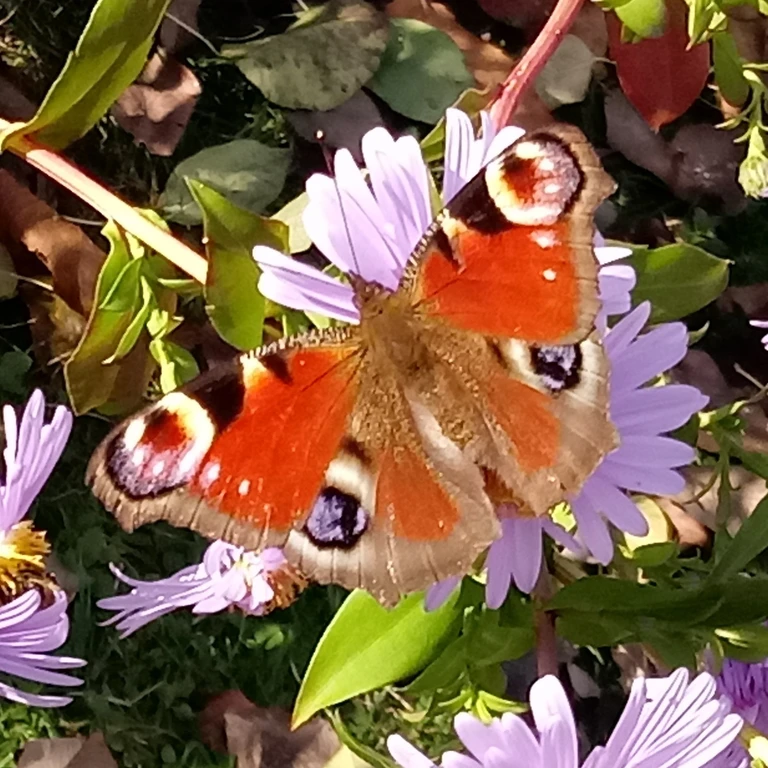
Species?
Aglais io
